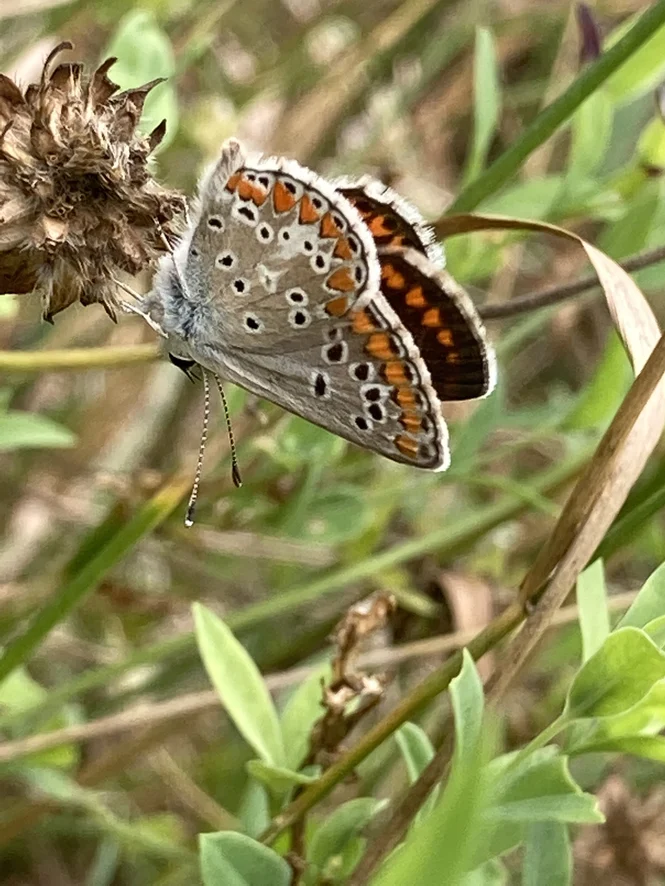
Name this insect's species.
Aricia agestis/artaxerxes
